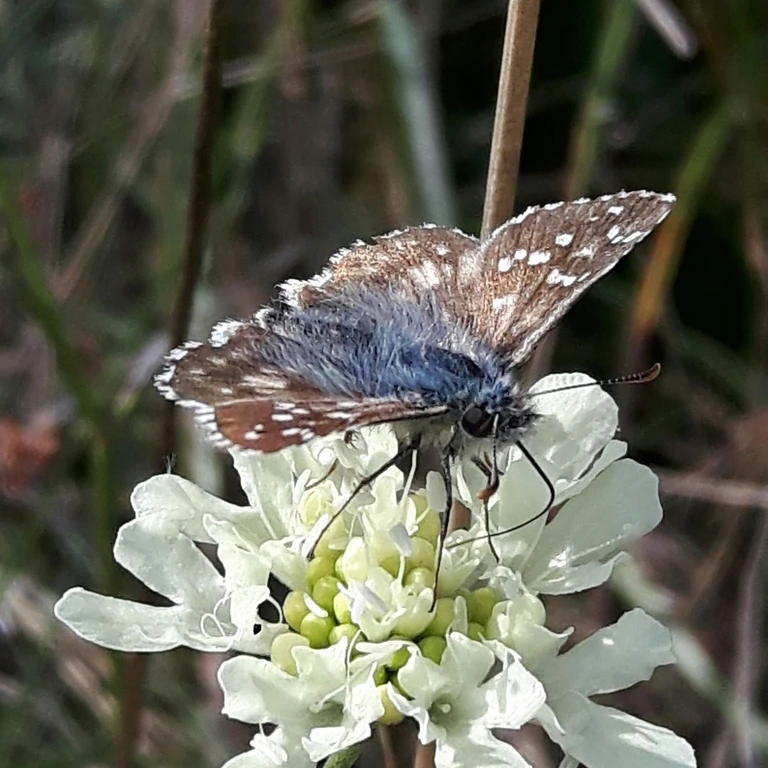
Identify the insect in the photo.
Pyrgus armoricanus
